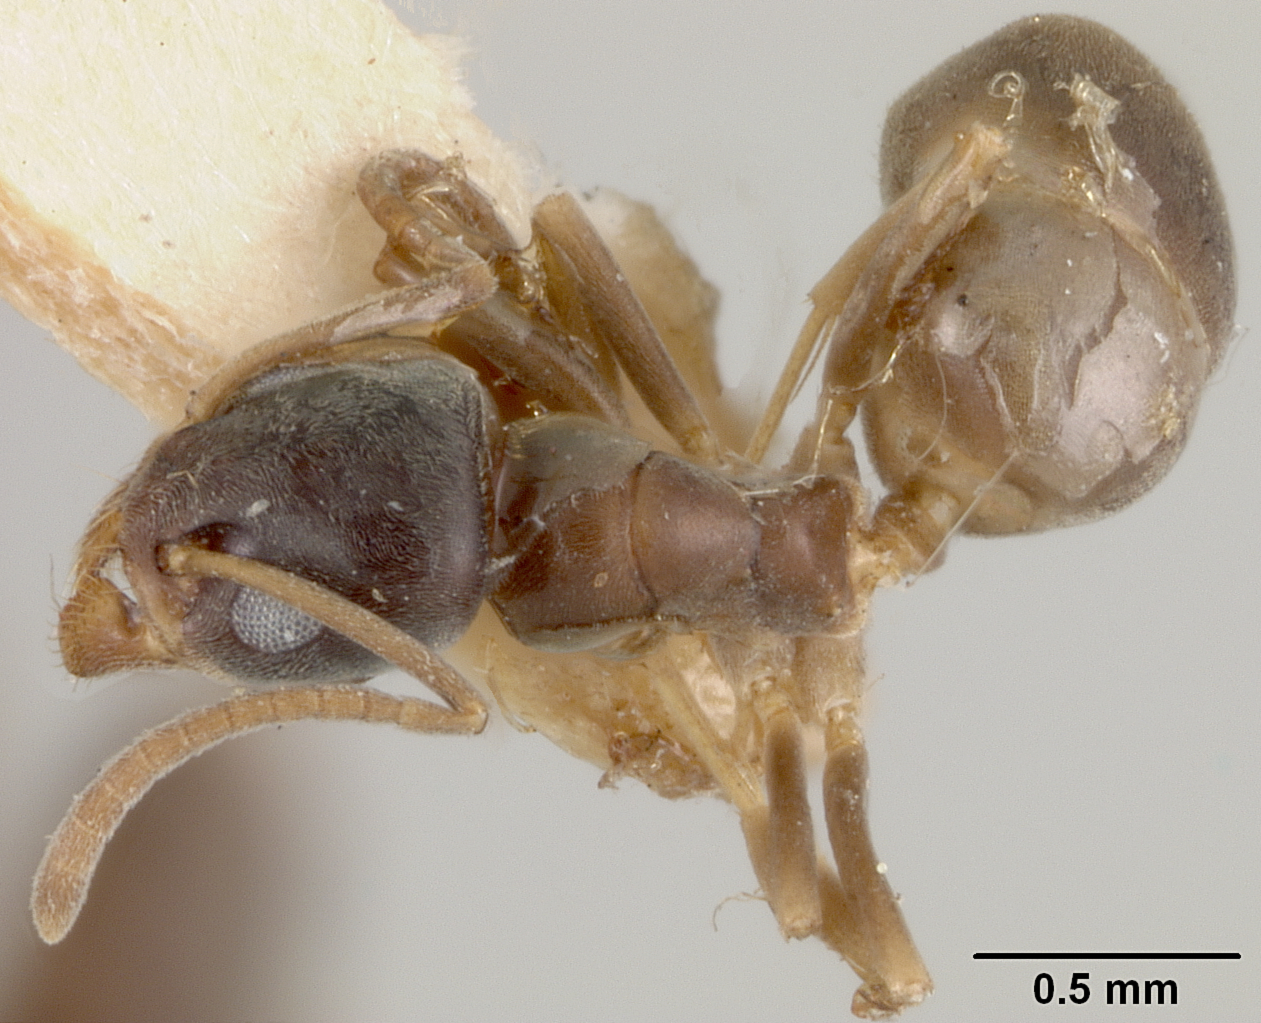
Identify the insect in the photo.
Tapinoma geei
